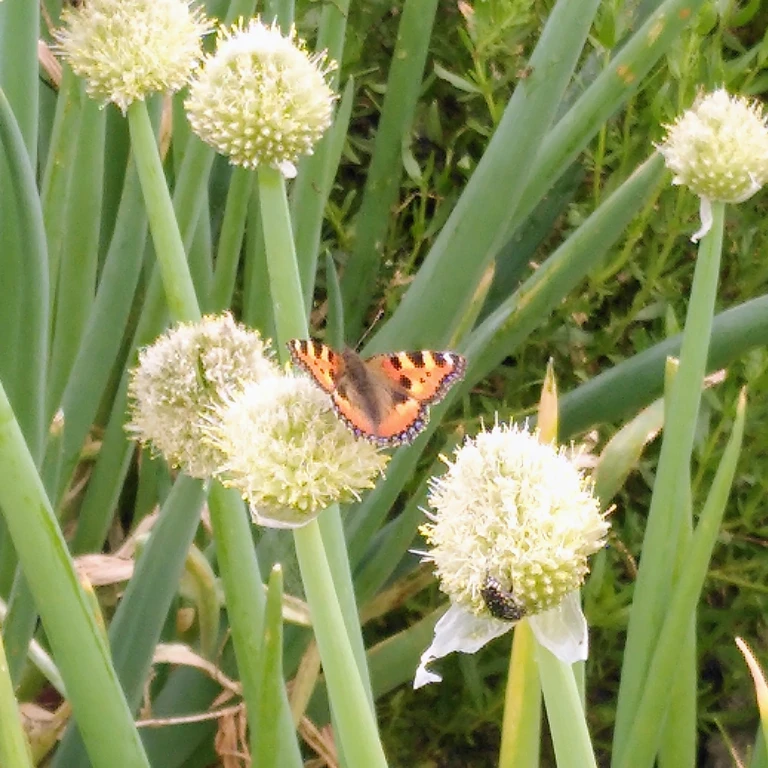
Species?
Aglais urticae
